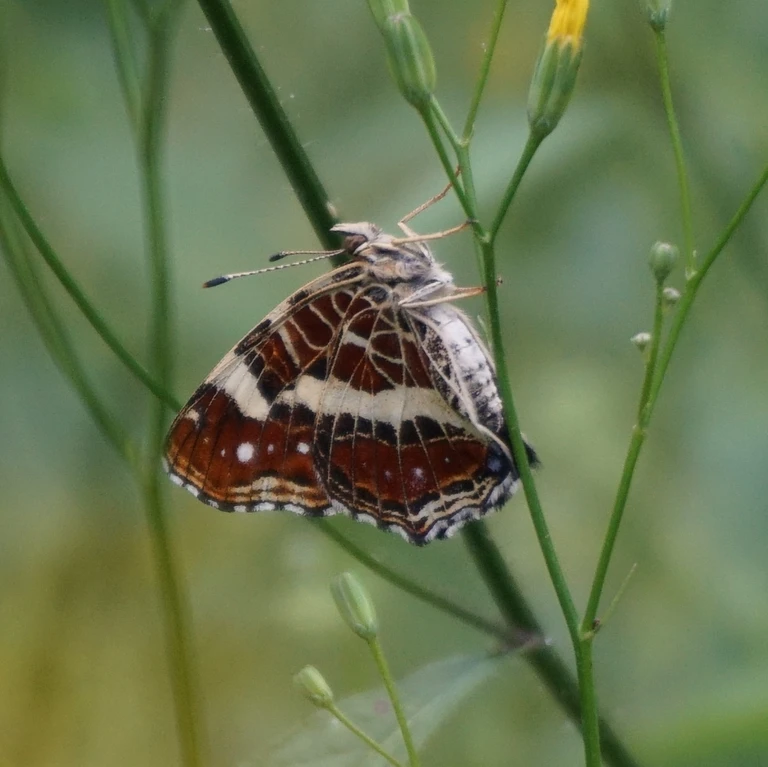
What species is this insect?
Araschnia levana
